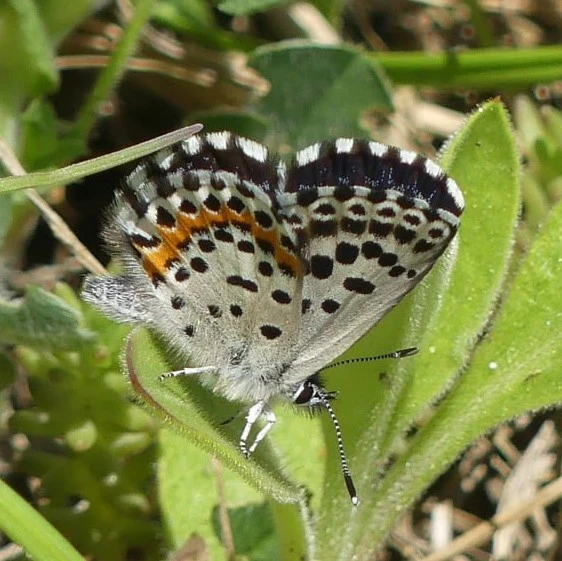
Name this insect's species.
Scolitantides orion
